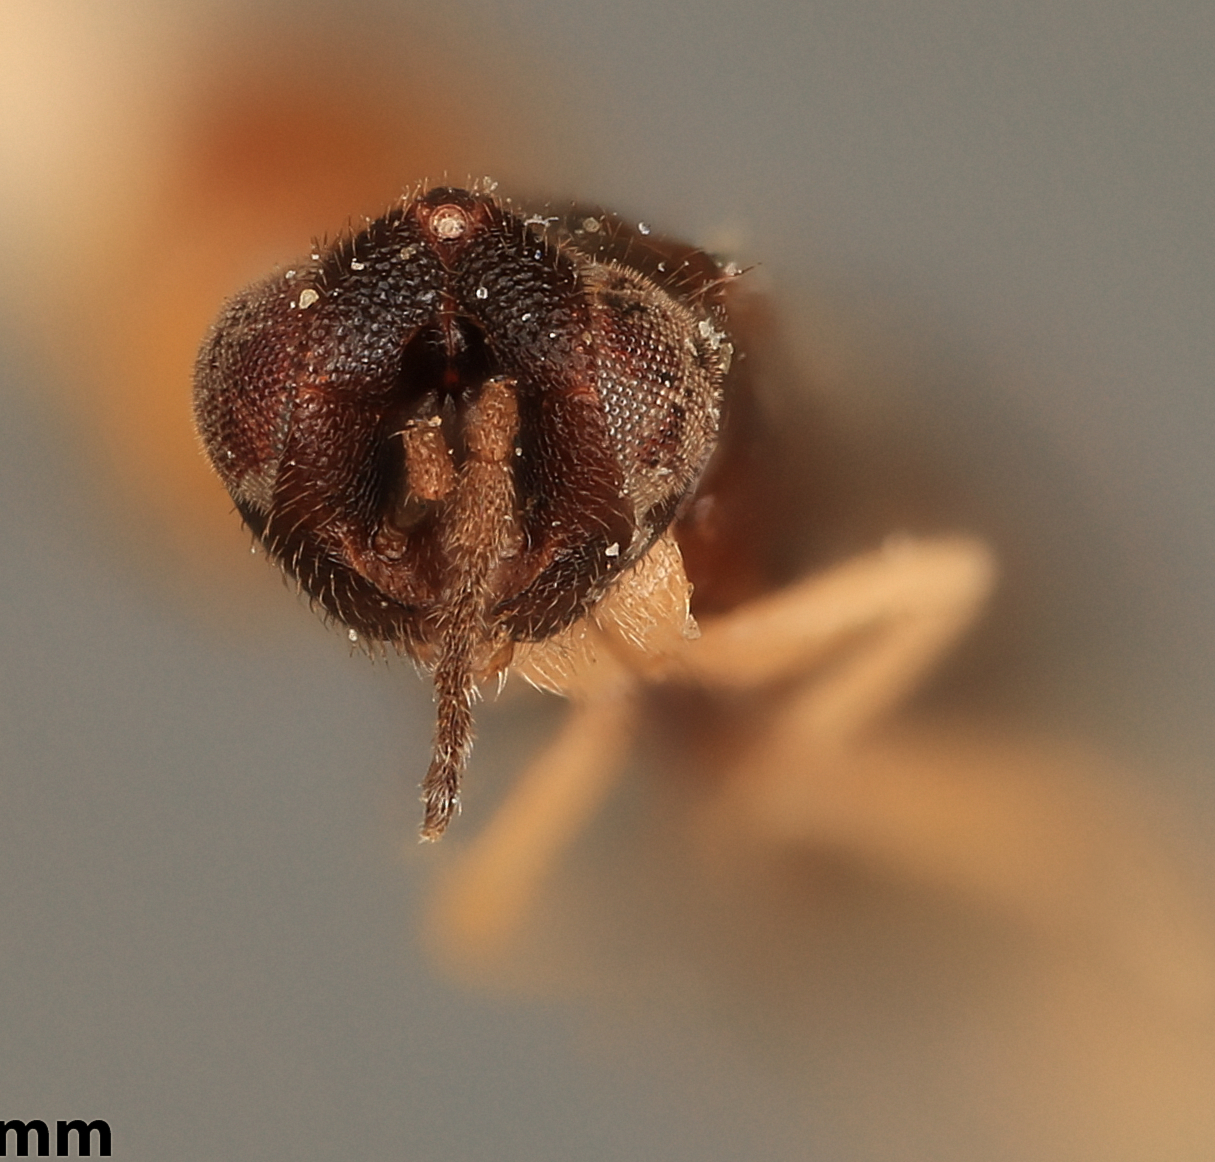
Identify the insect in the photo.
Coccophagus australiensis
